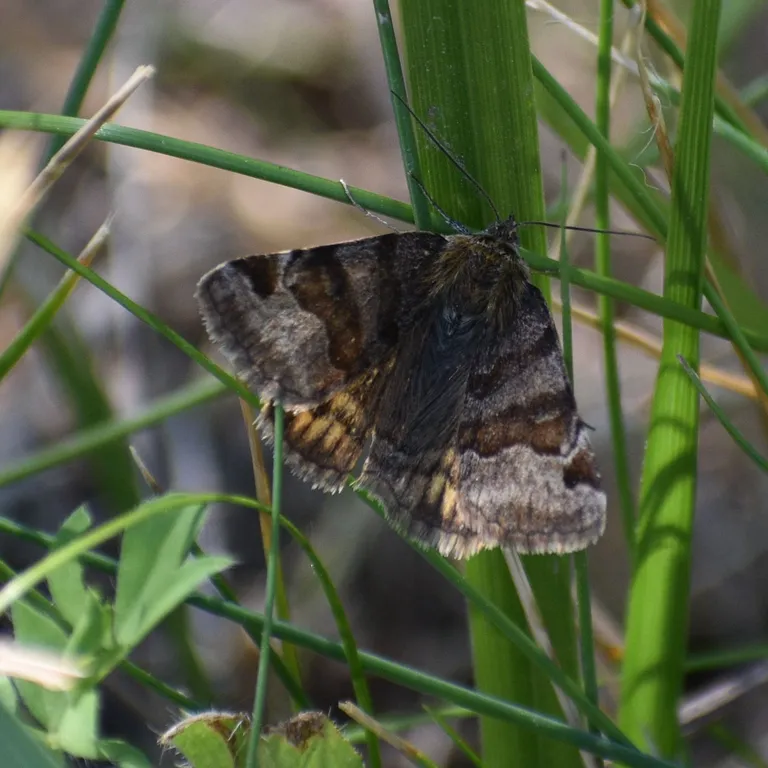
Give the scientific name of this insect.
Euclidia glyphica
